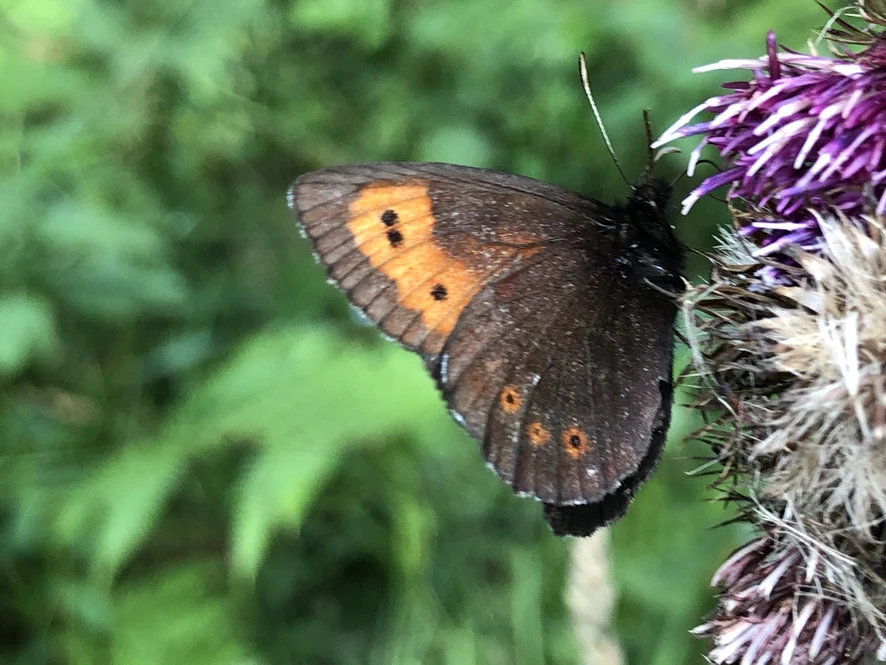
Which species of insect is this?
Erebia euryale
